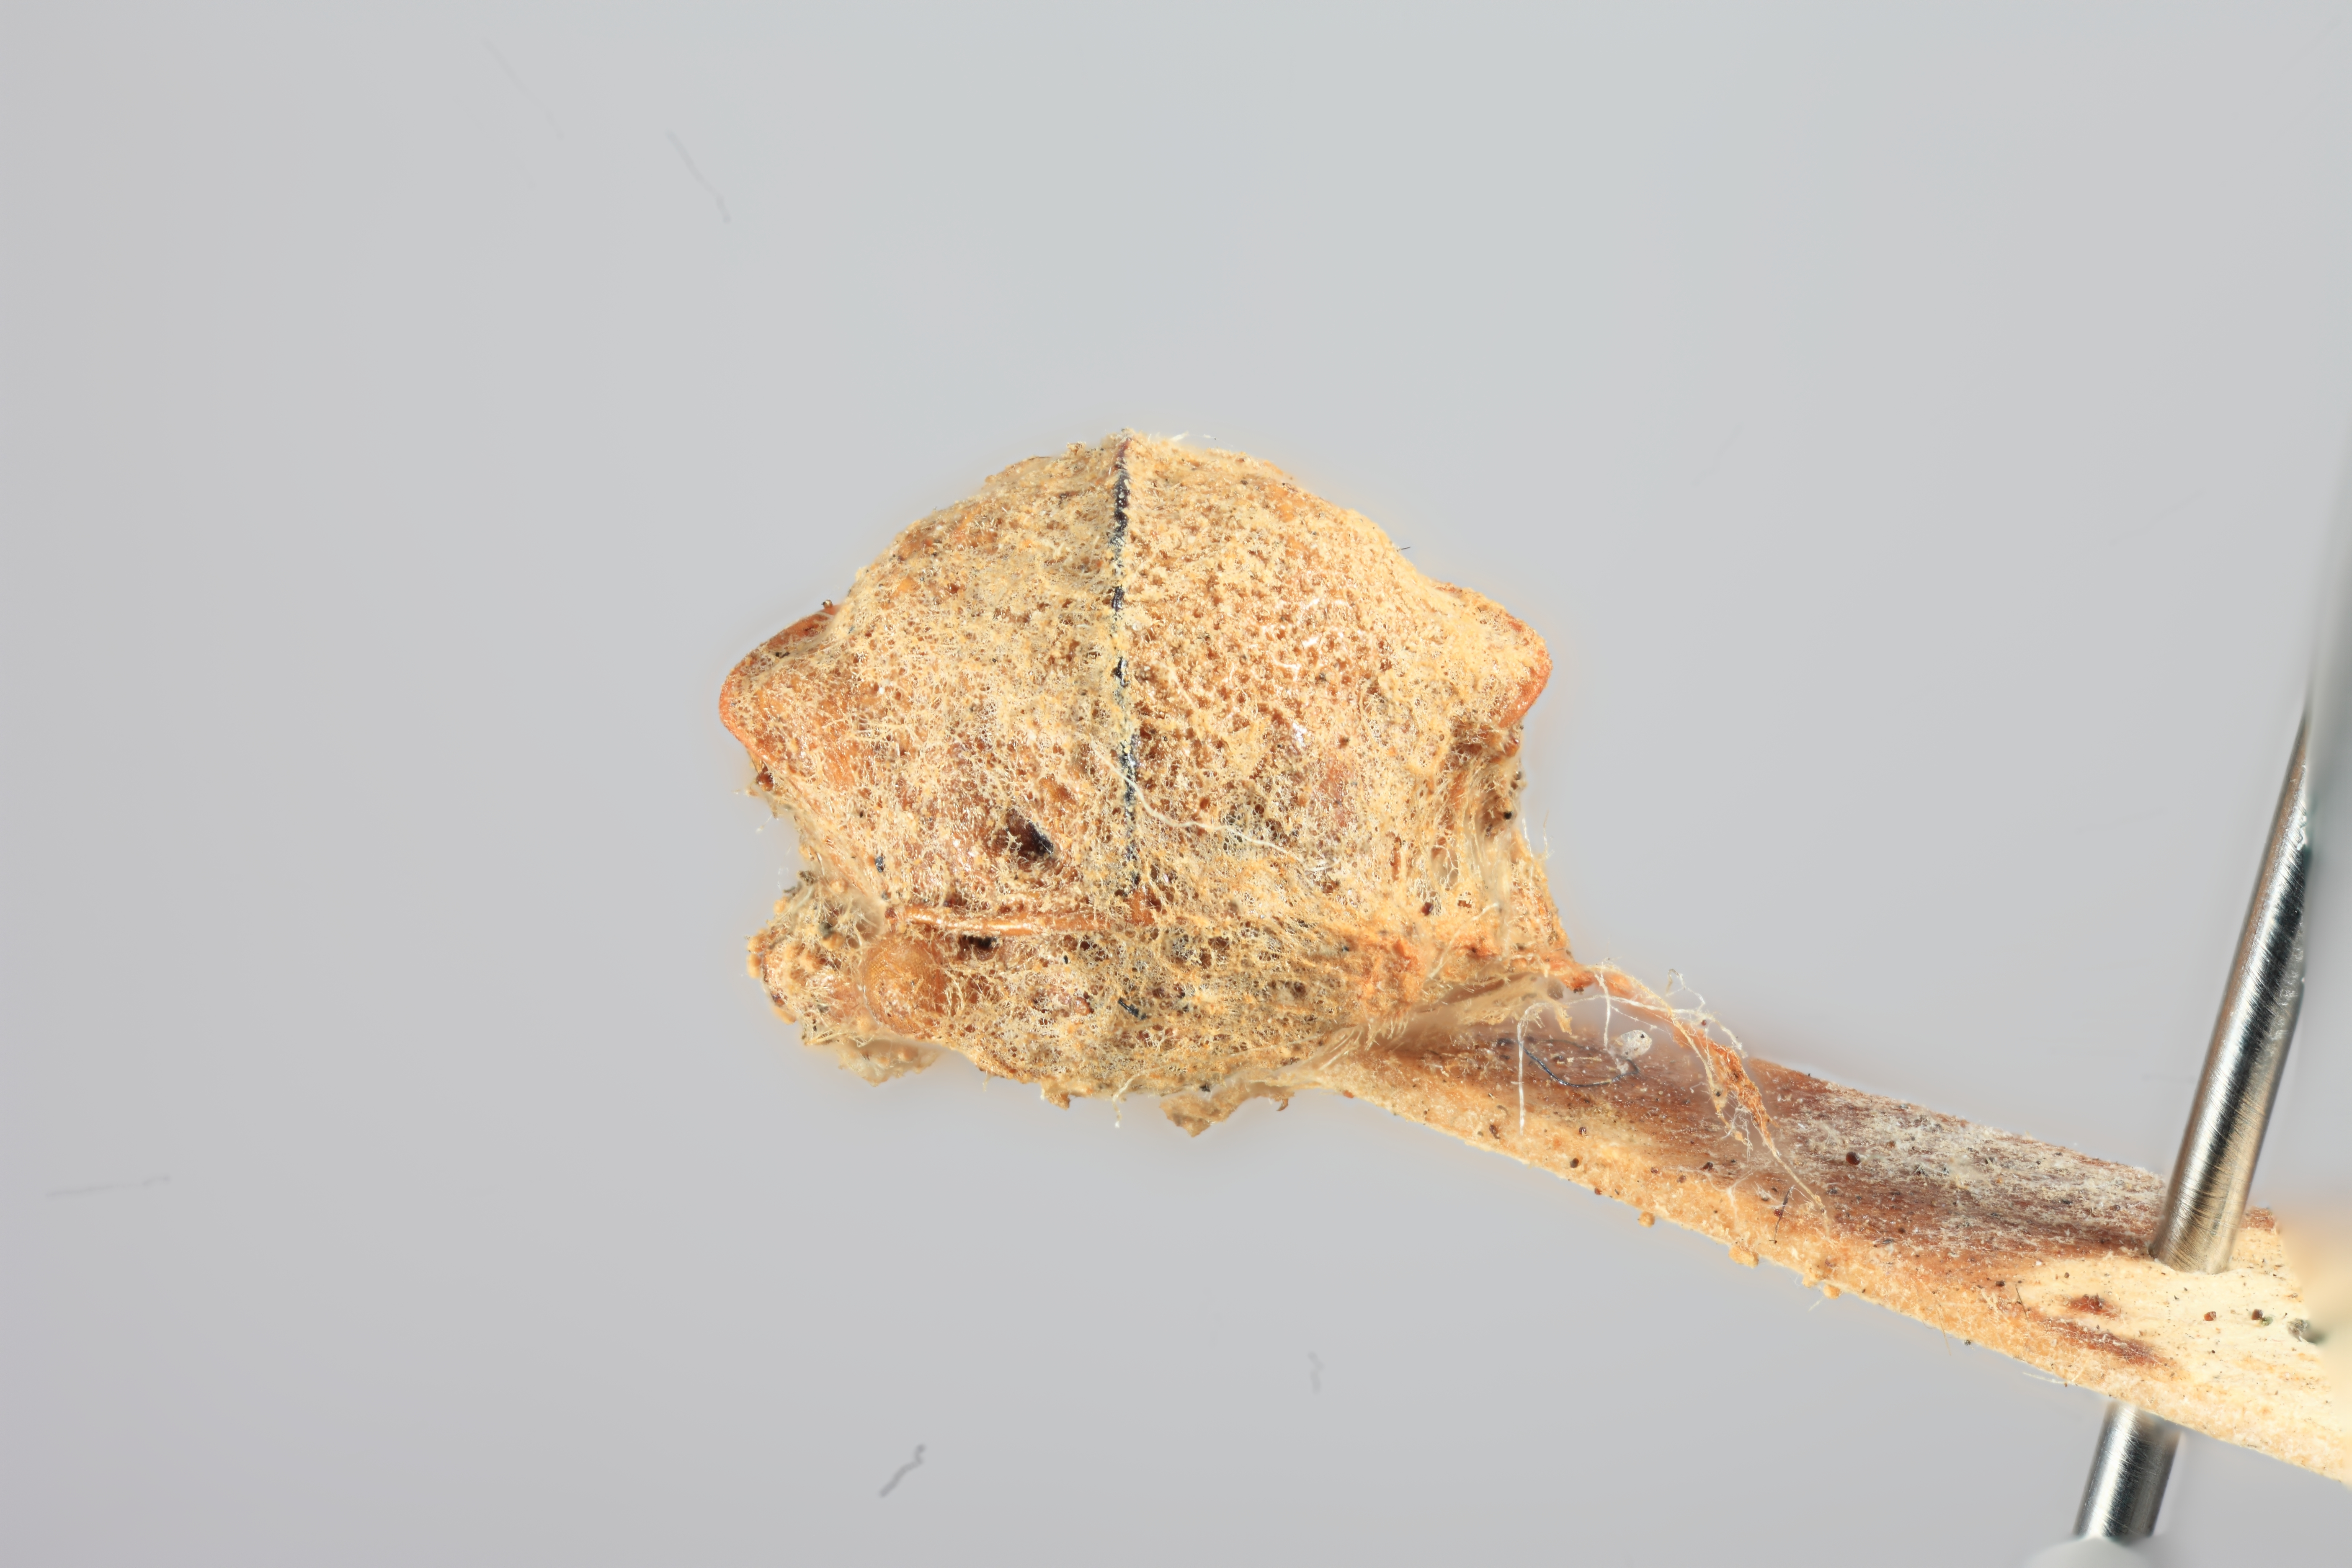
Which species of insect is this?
Platycotis spreta
